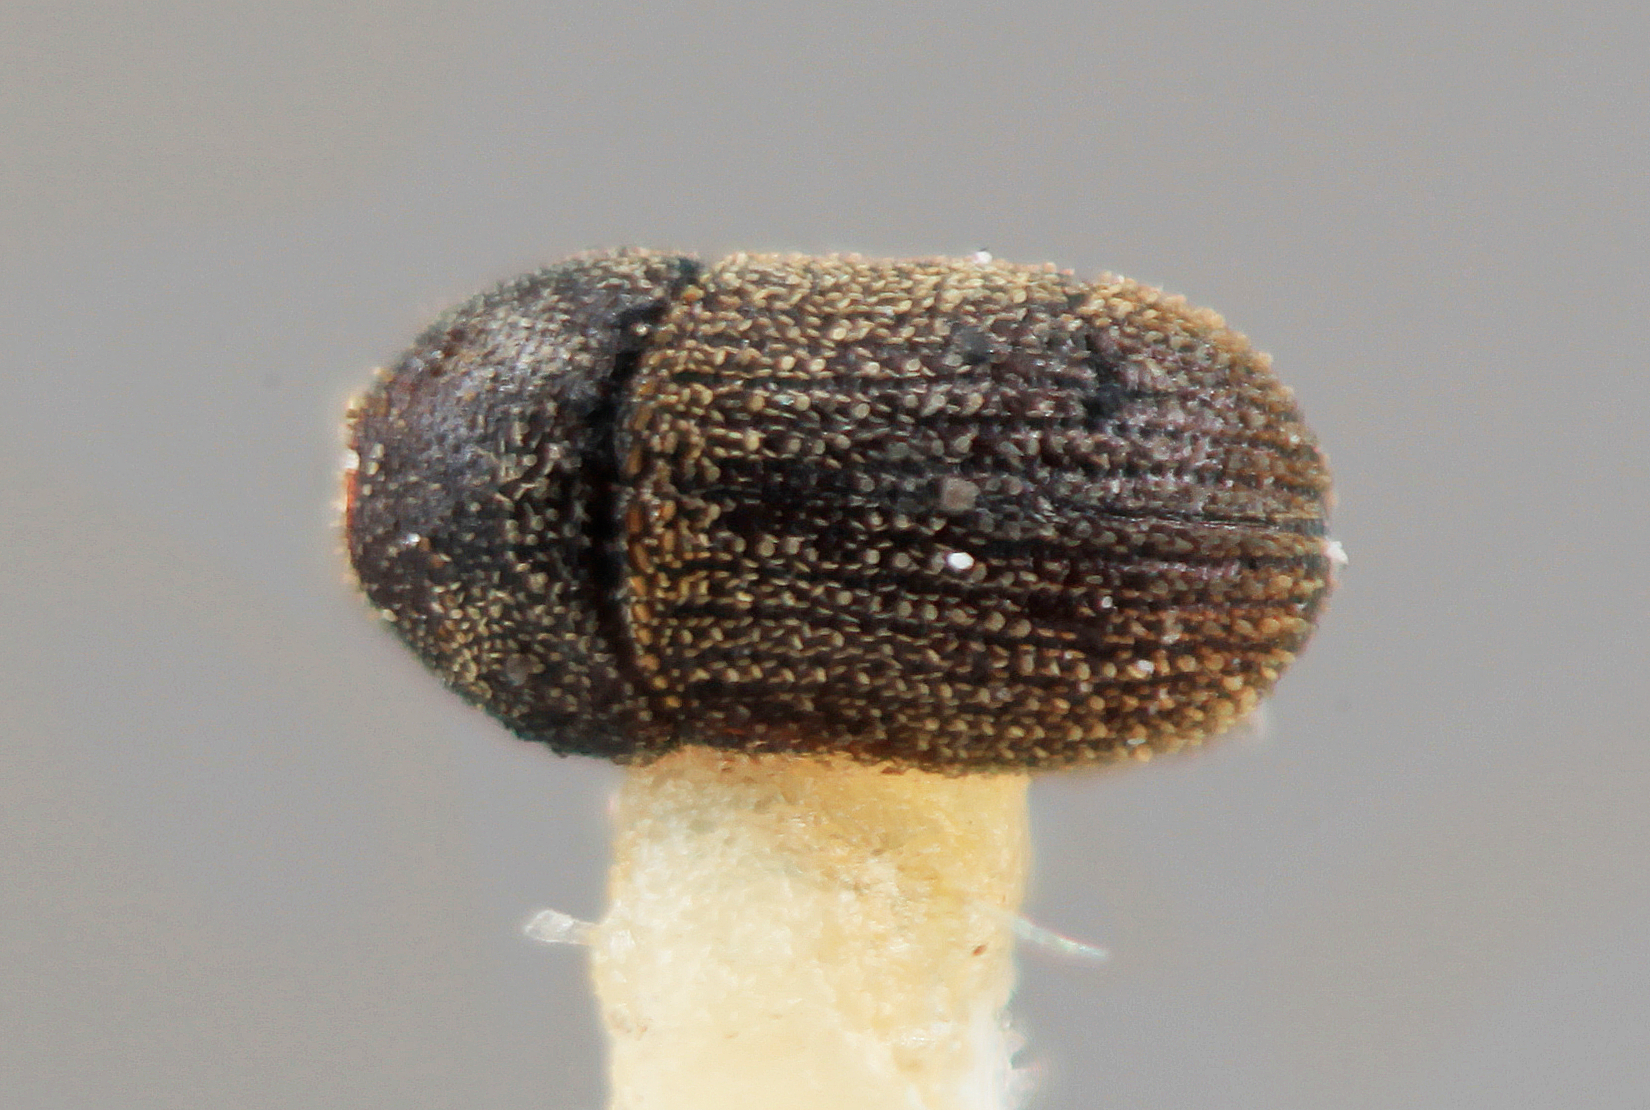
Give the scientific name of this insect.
Chaetophloeus minimus
